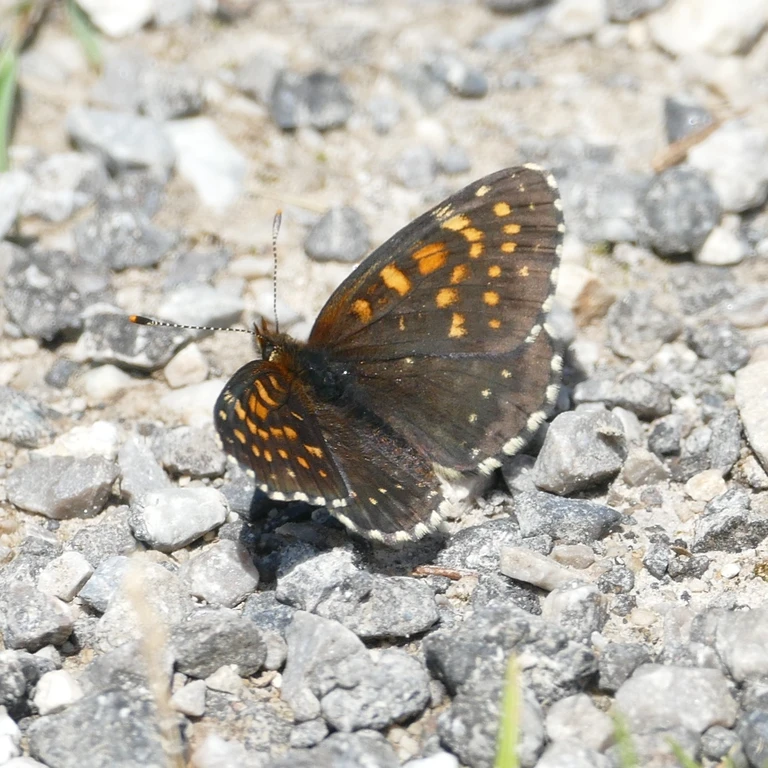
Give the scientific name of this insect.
Melitaea diamina
